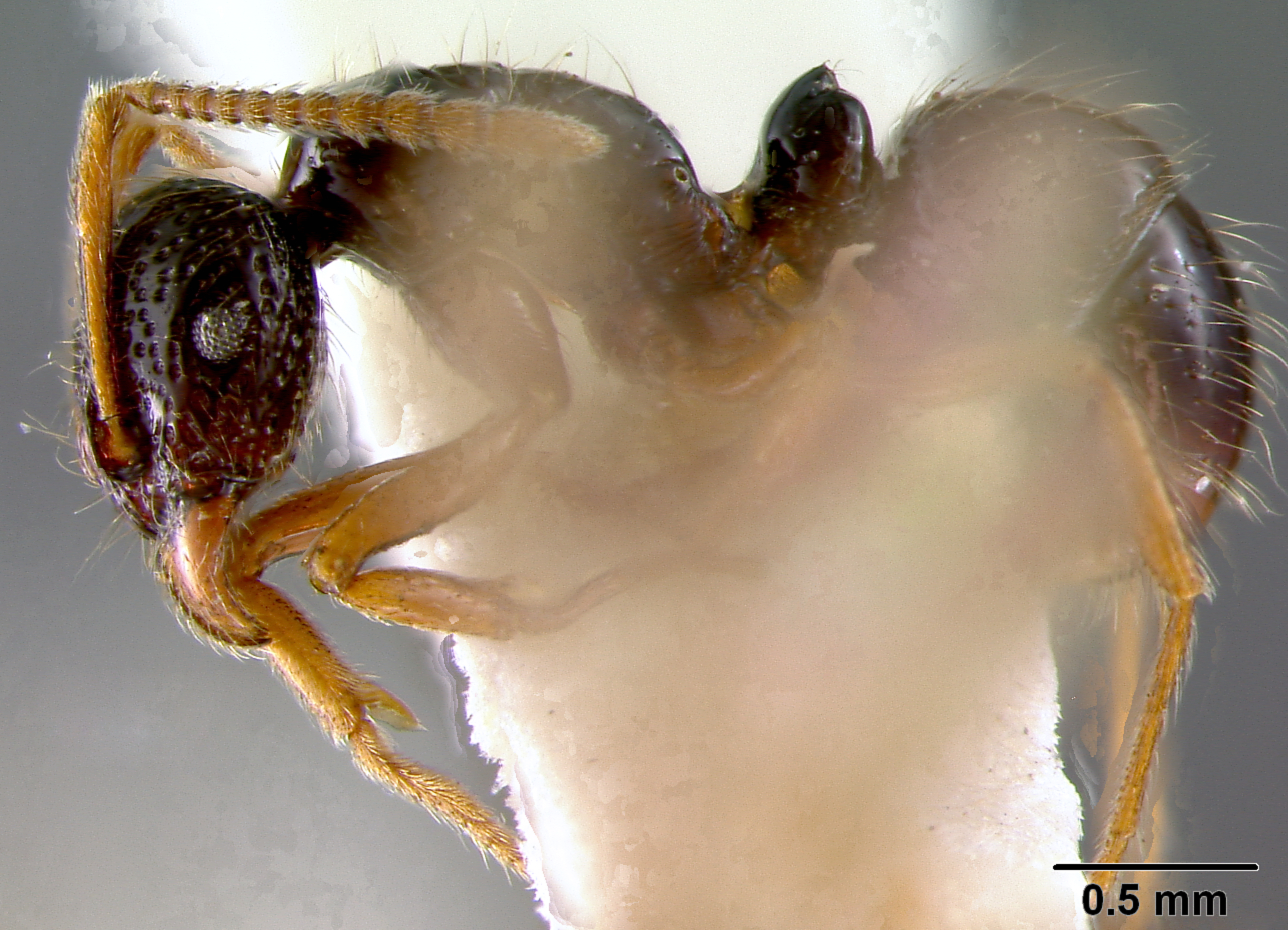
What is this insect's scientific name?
Wheeleripone aterrima
